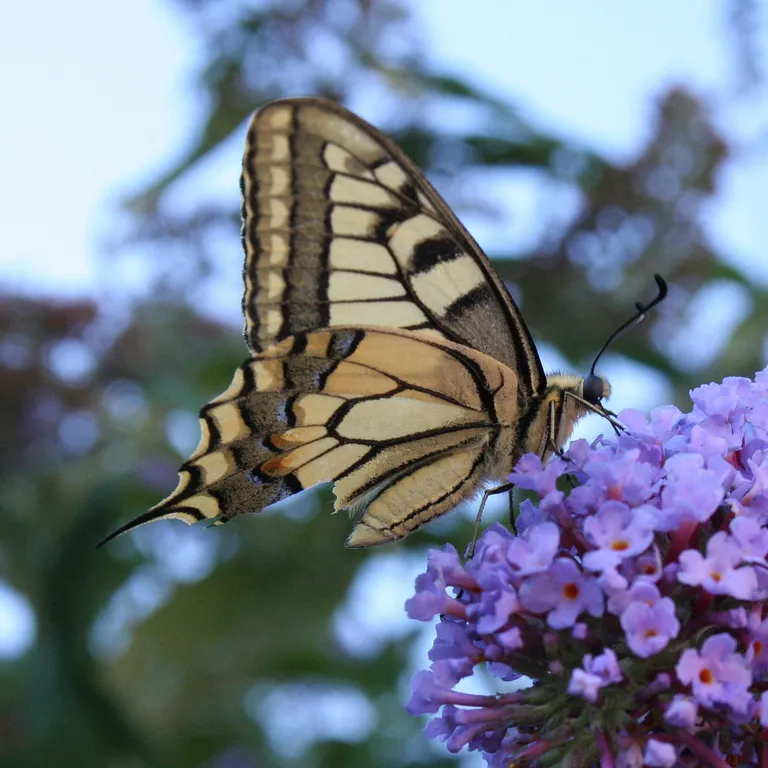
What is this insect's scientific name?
Papilio machaon
